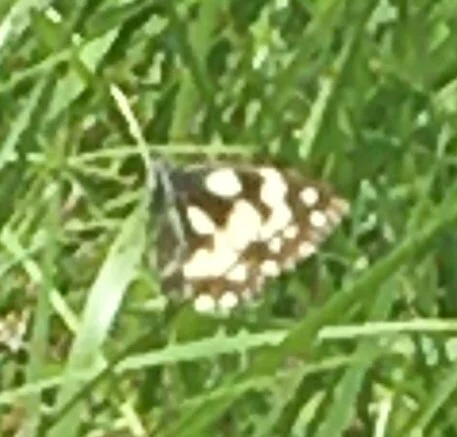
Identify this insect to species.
Melanargia galathea
